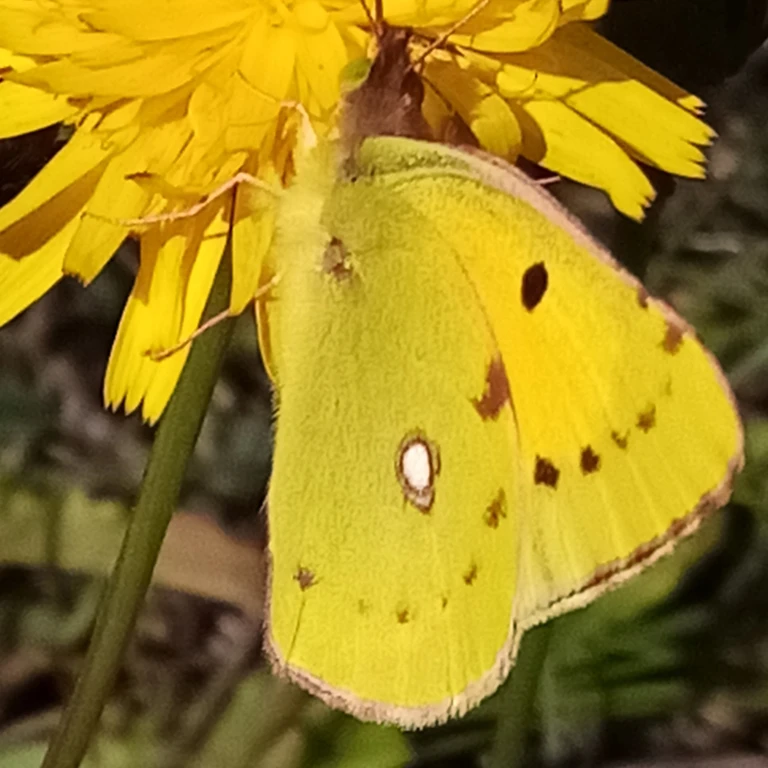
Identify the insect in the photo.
Colias croceus
